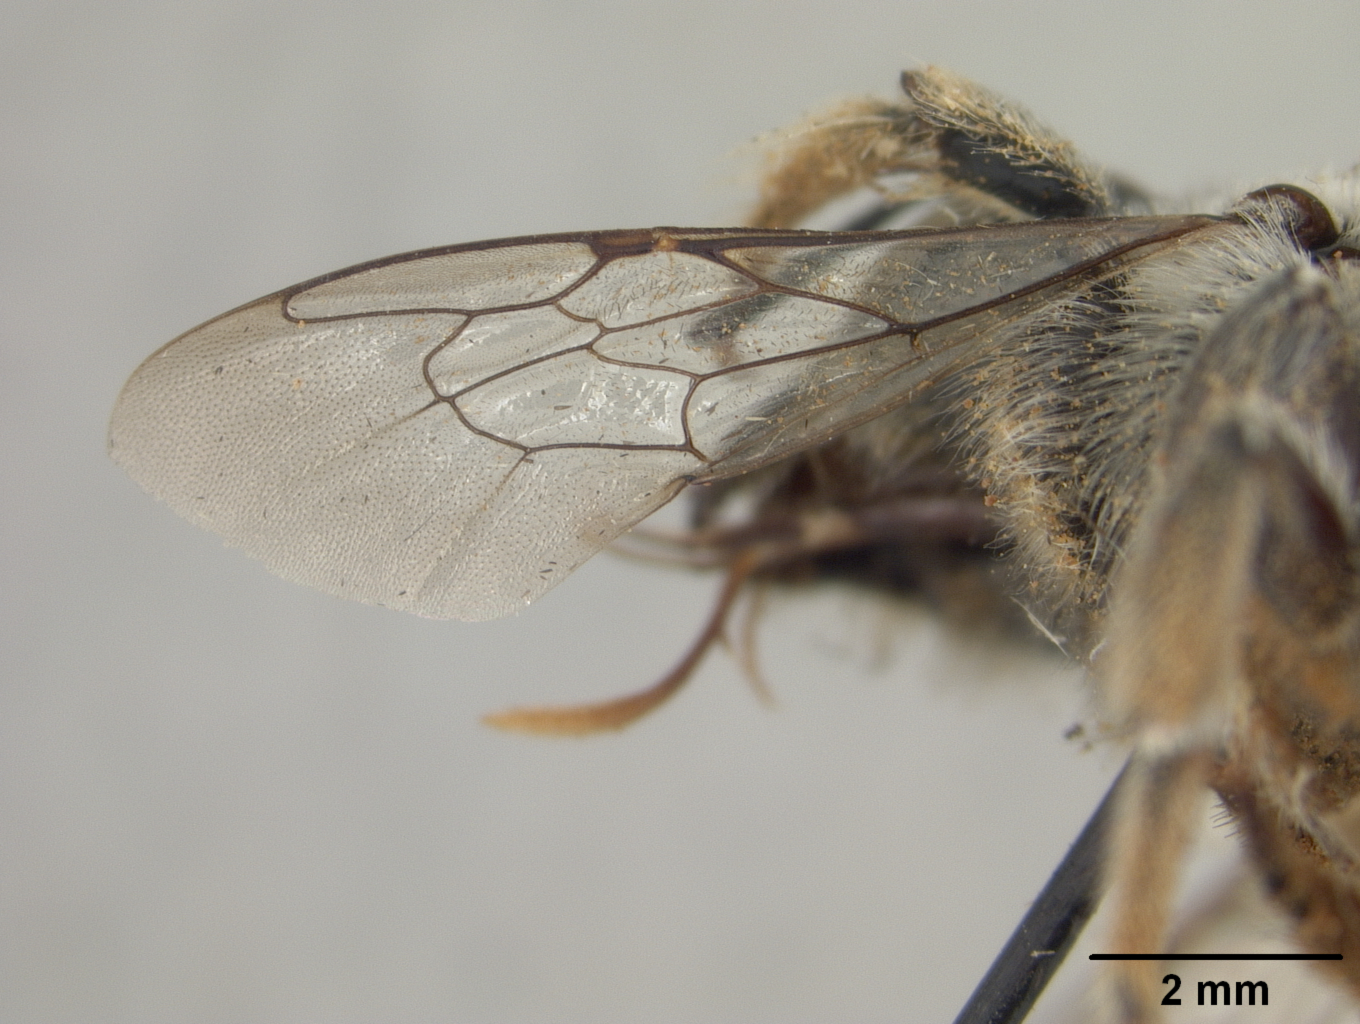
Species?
Megachile hookeri
